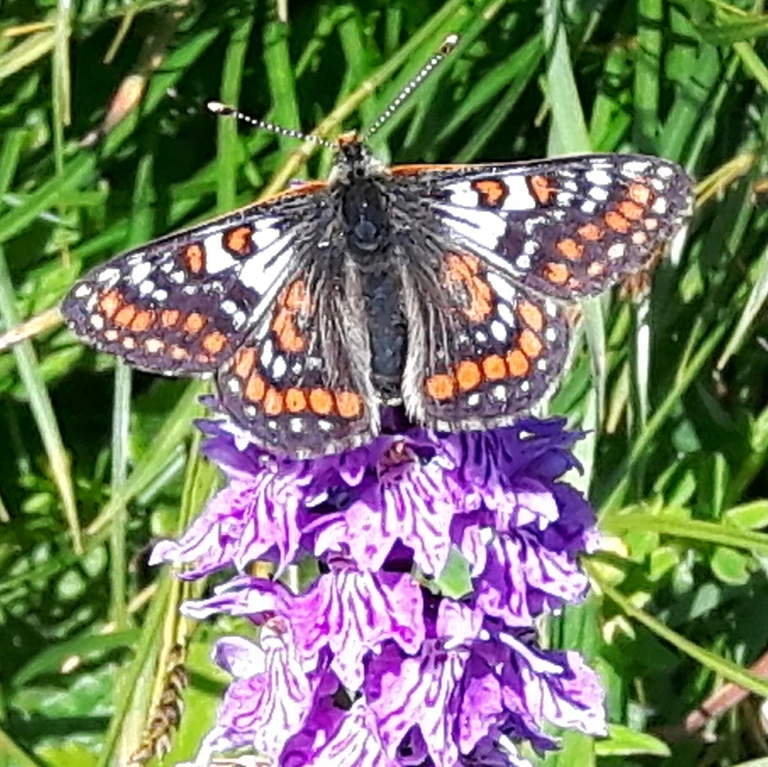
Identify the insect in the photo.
Euphydryas cynthia (also Hypodryas cynthia)
